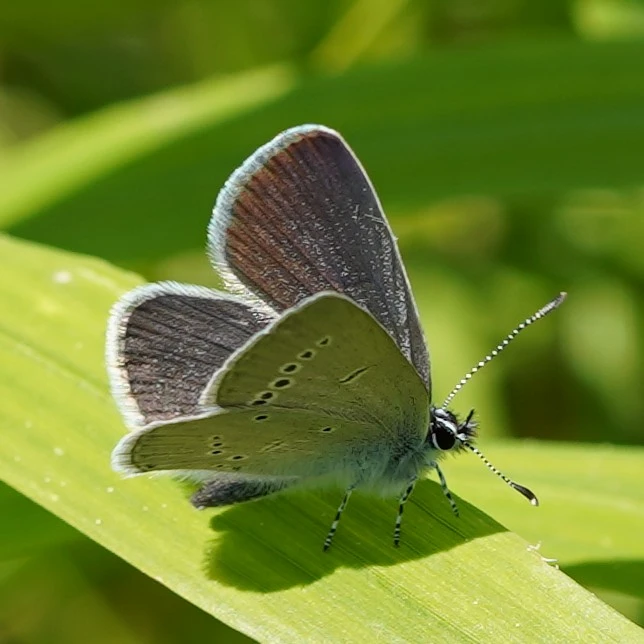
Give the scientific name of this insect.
Cupido minimus
